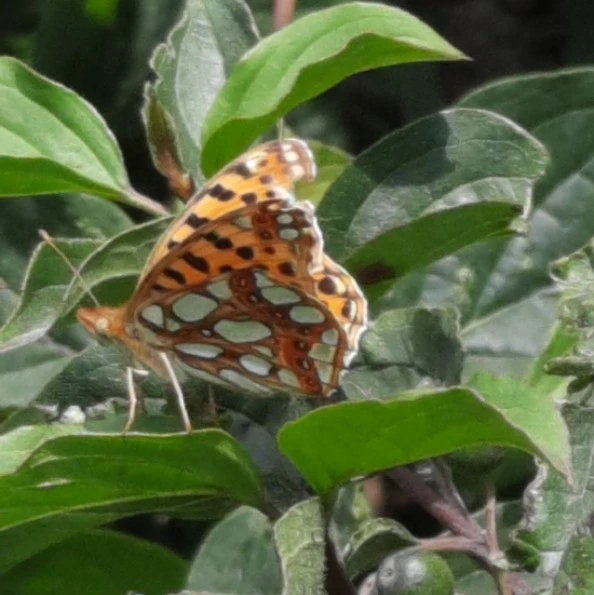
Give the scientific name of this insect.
Issoria lathonia
